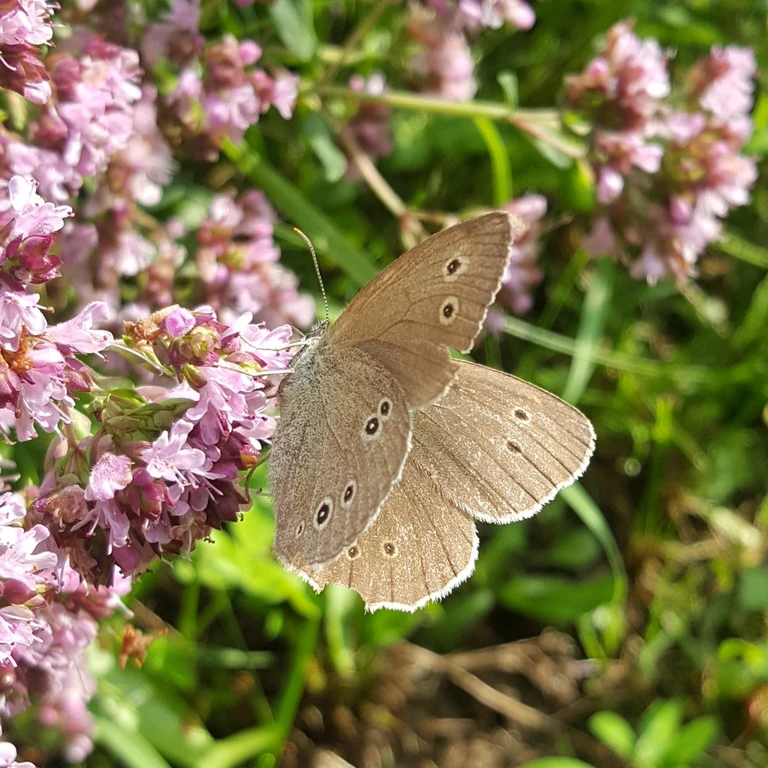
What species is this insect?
Aphantopus hyperantus
